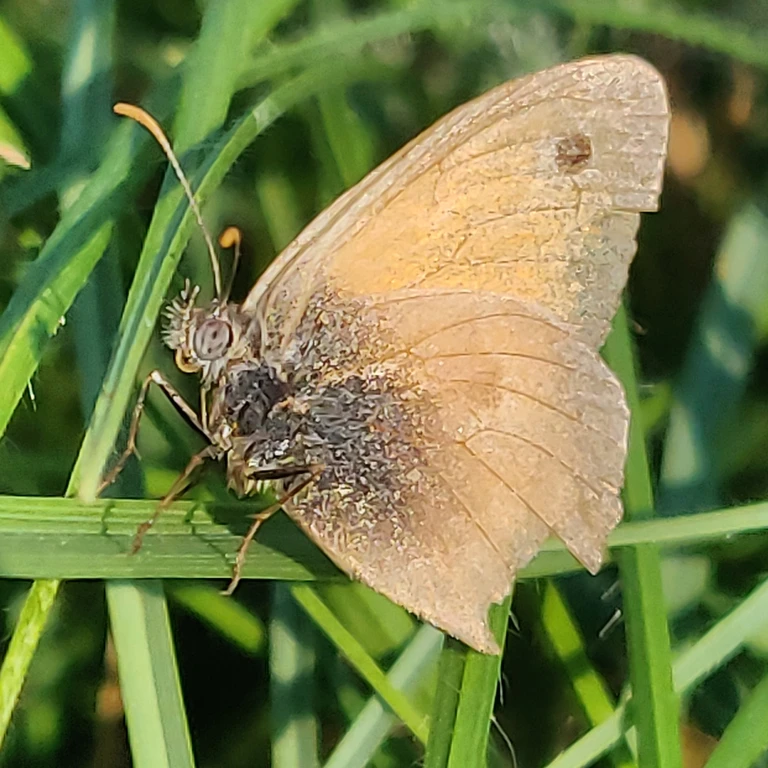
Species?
Coenonympha pamphilus
